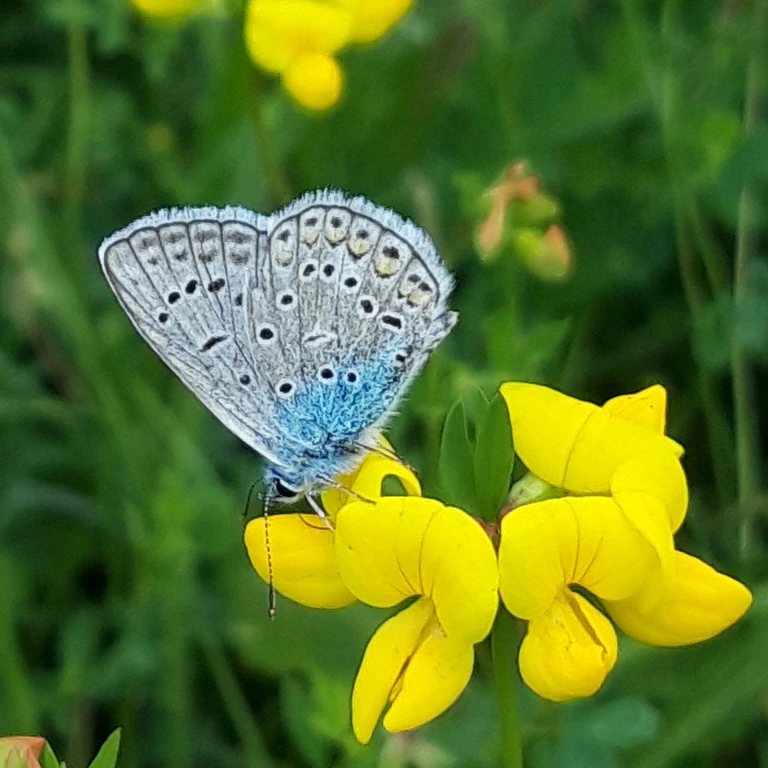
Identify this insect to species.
Polyommatus icarus
